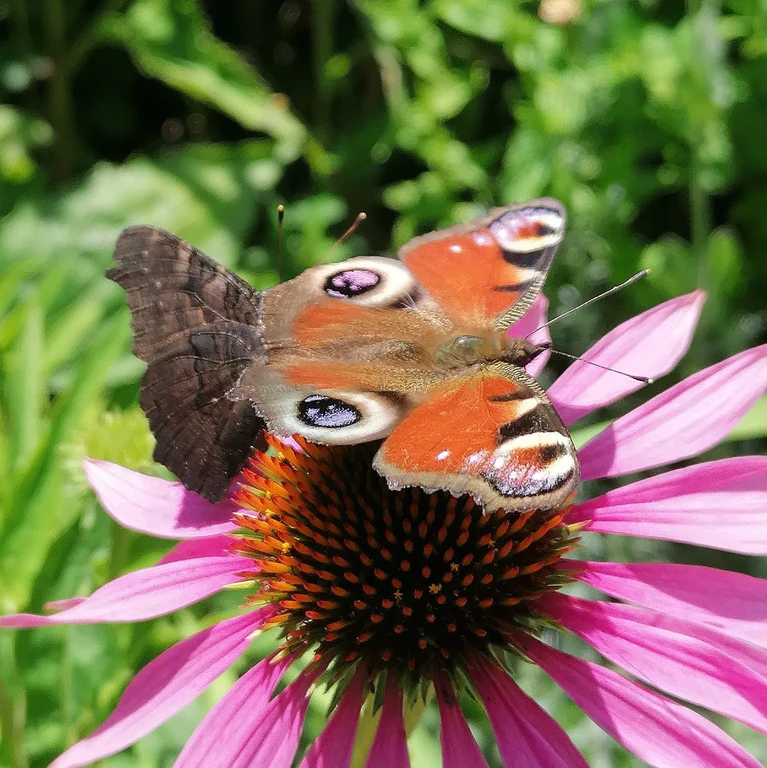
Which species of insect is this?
Aglais io
